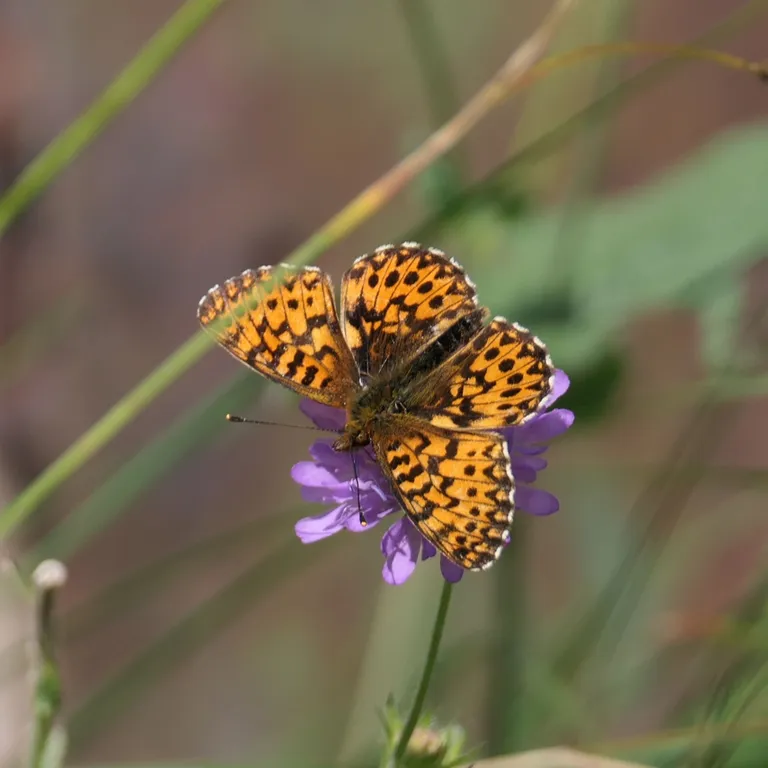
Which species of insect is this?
Boloria dia
